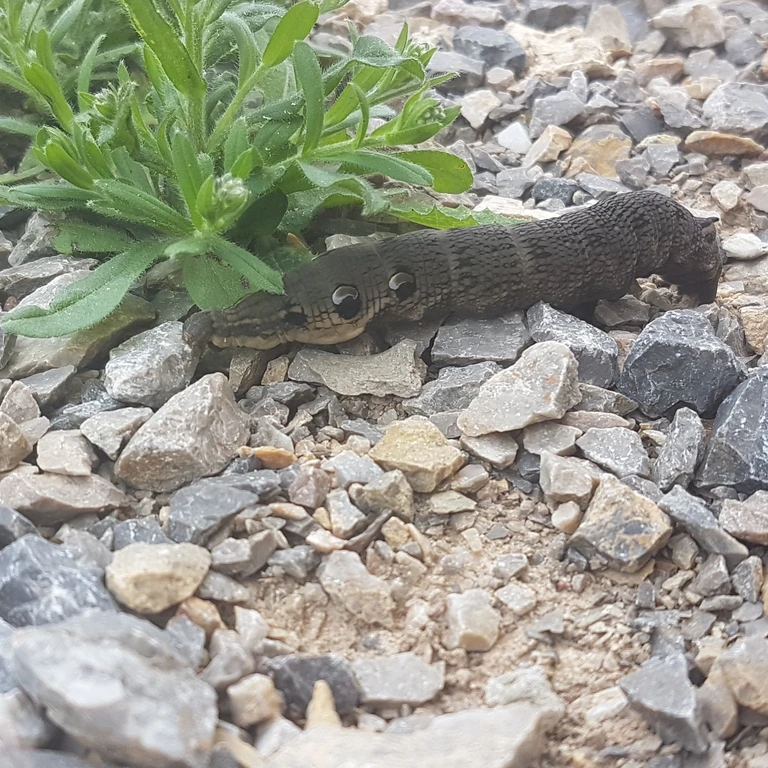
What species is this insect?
Deilephila elpenor
